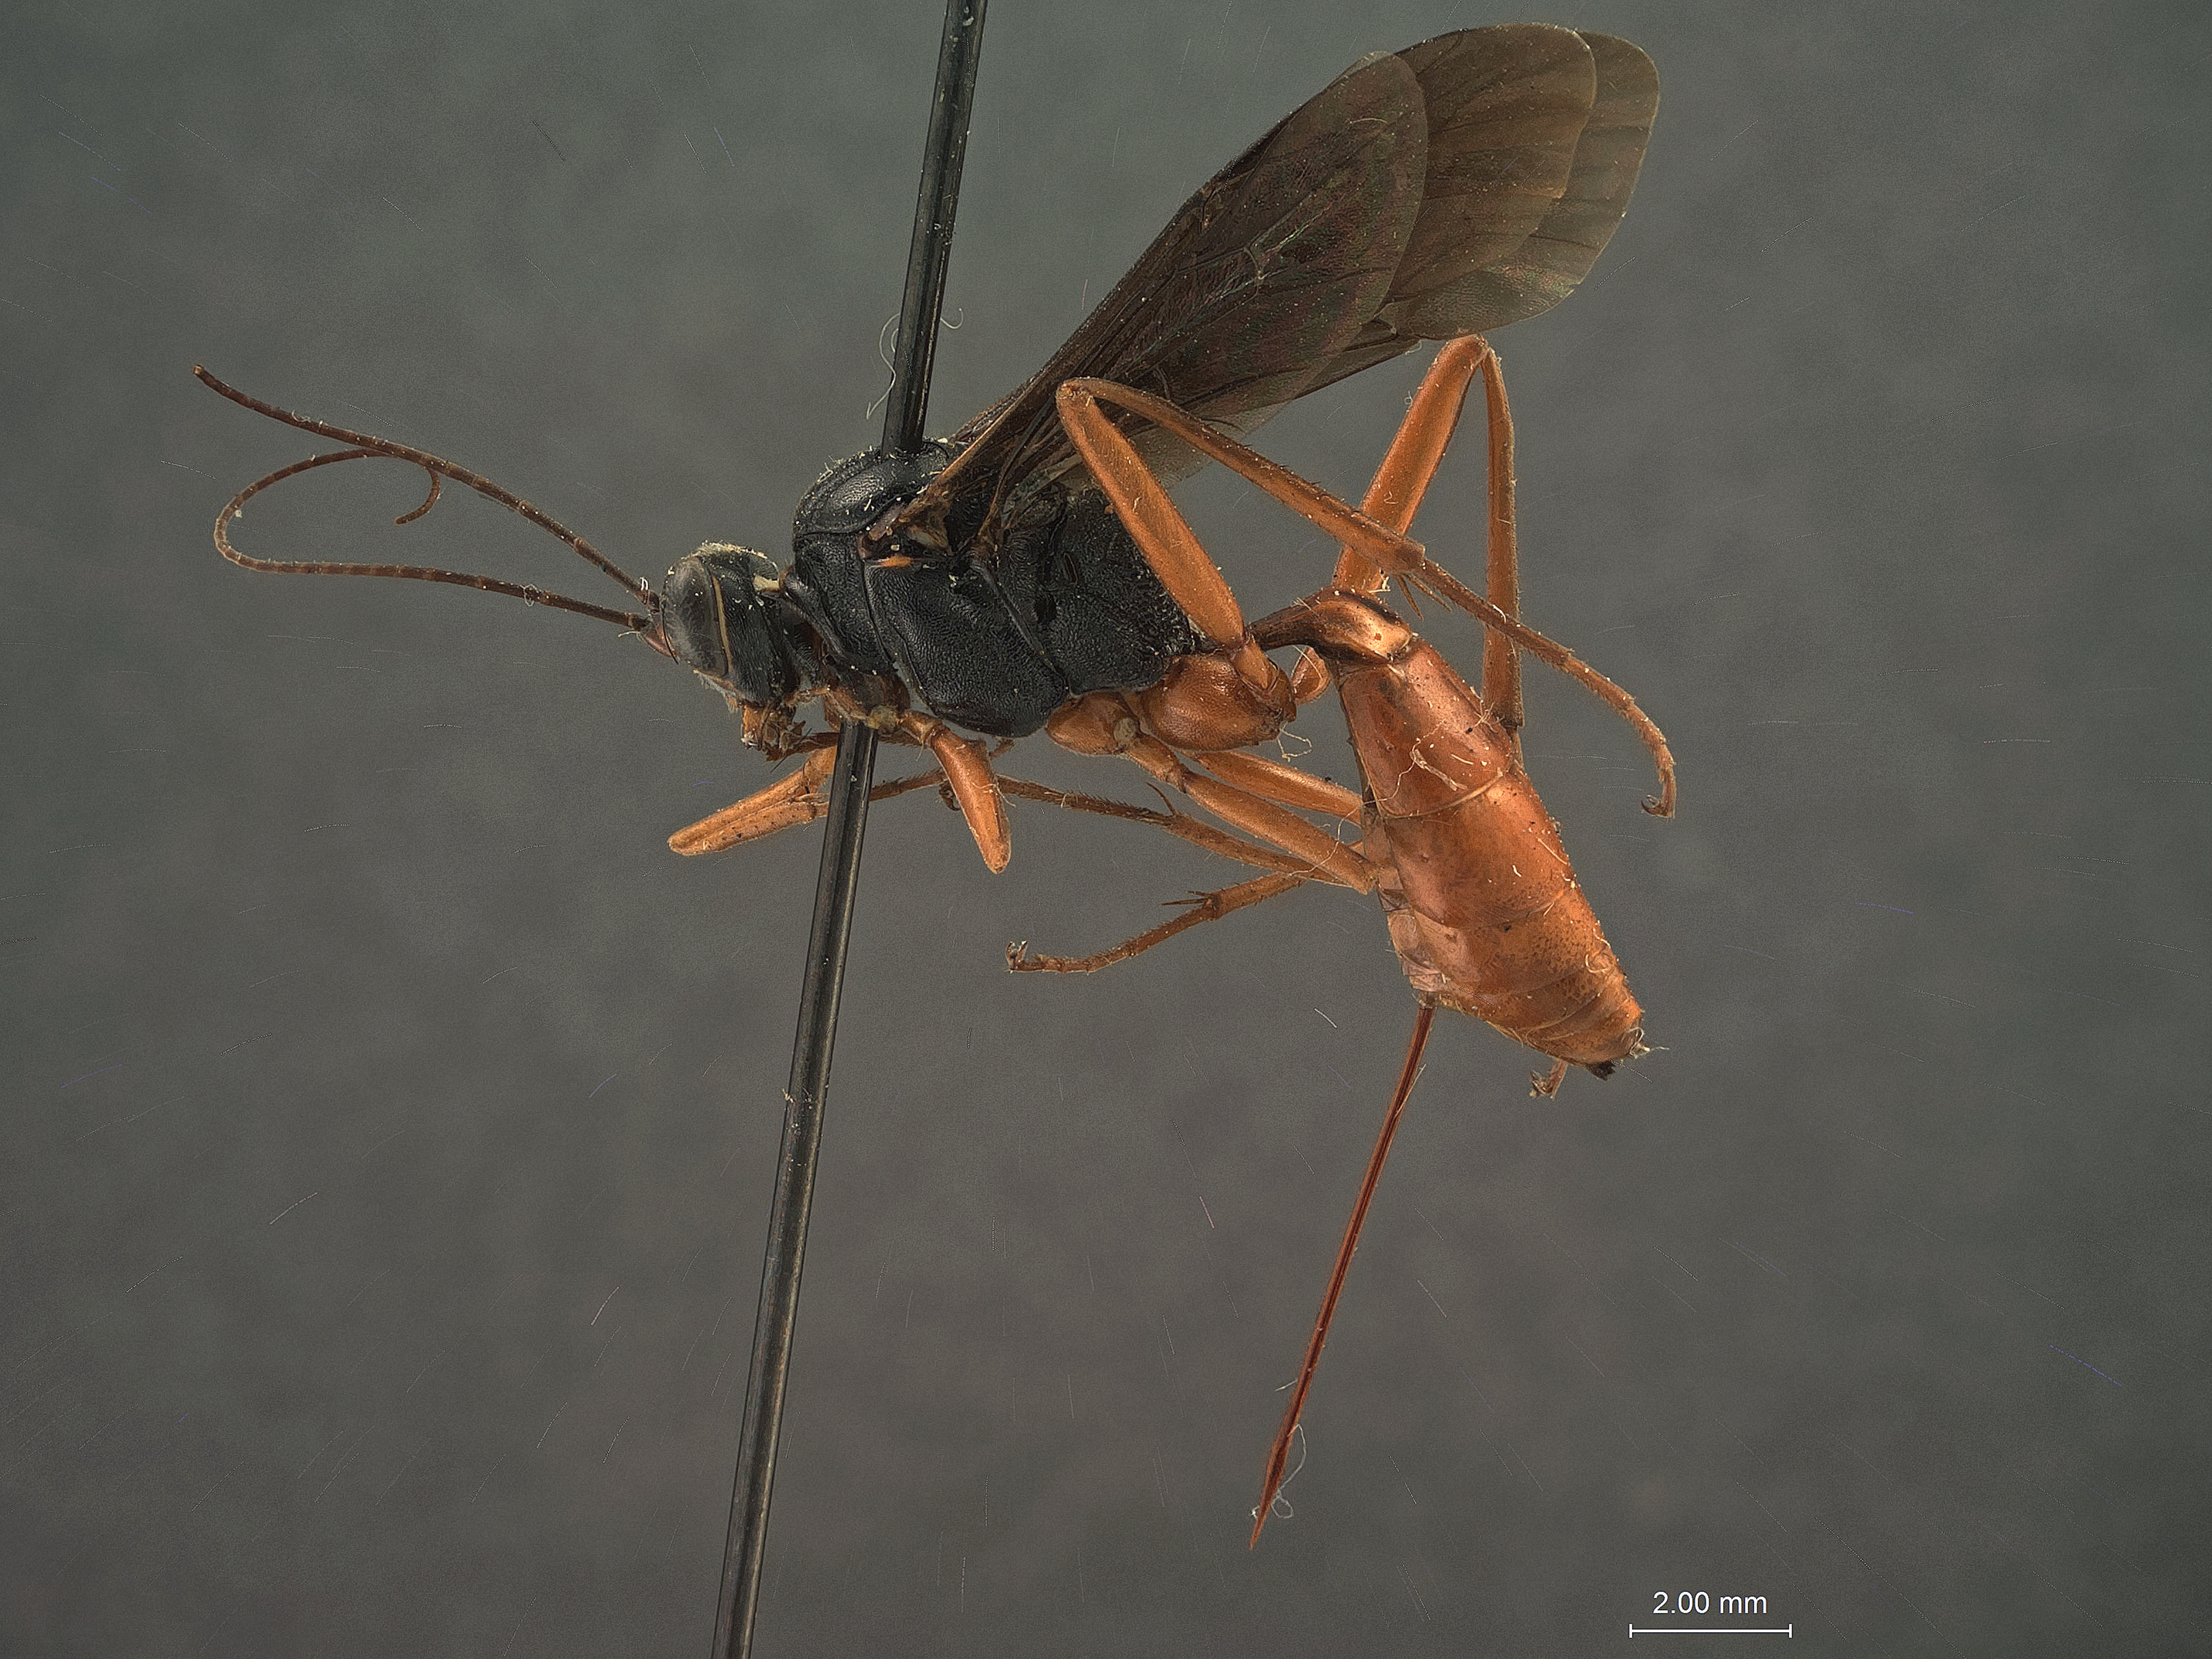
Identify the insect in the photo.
Cryptus rufovinctus
